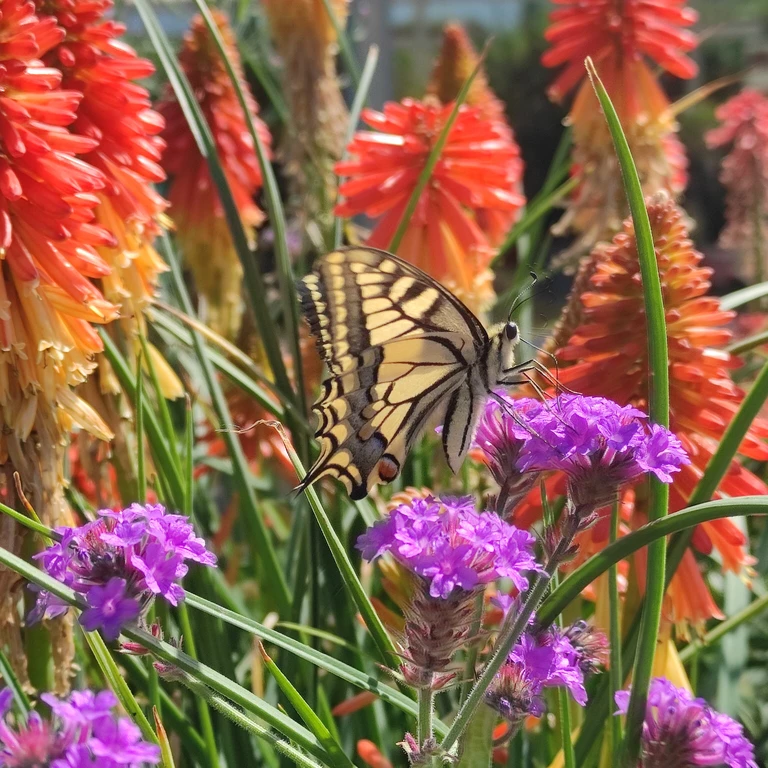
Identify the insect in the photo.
Papilio machaon
